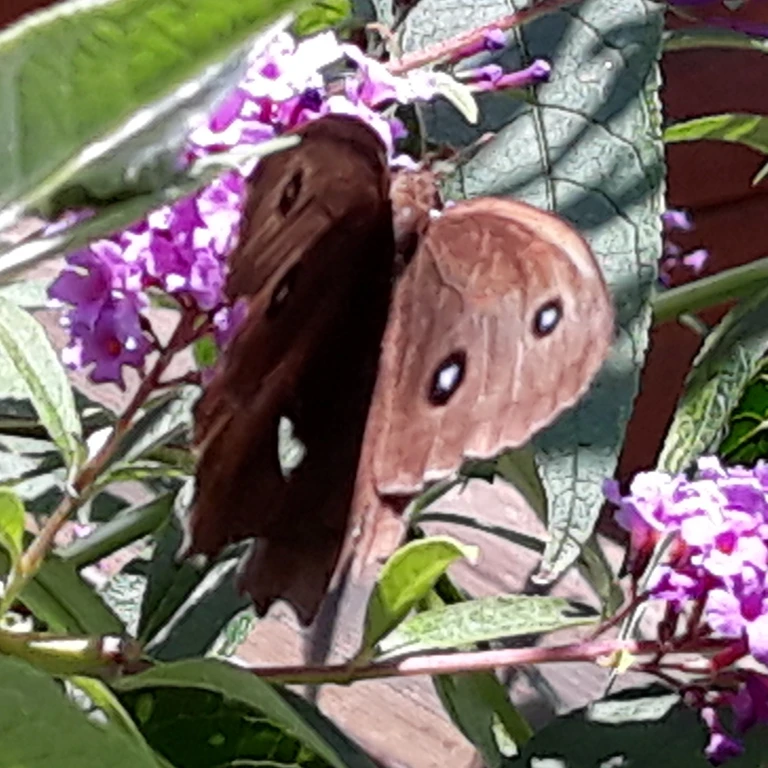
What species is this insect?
Minois dryas
